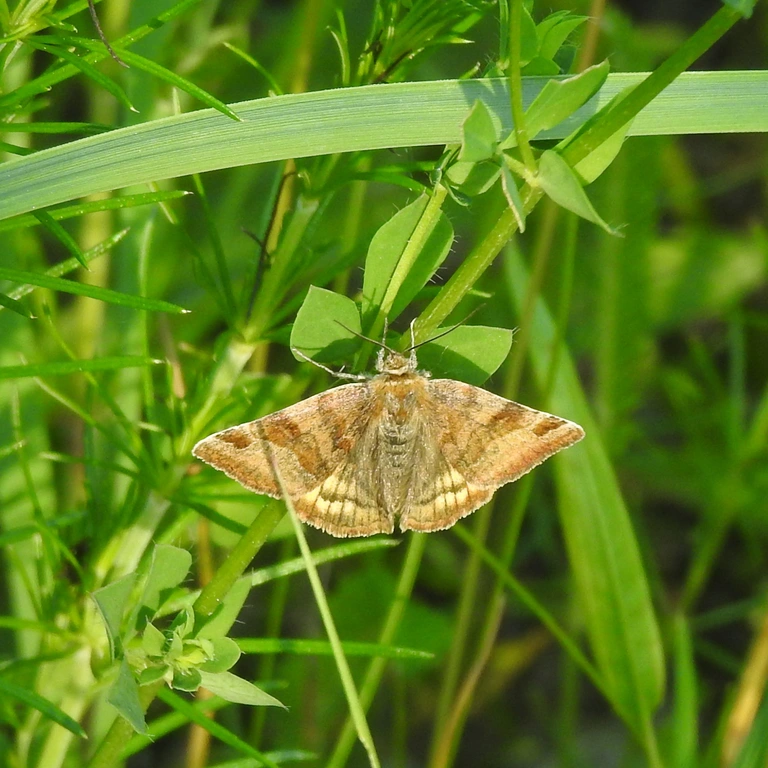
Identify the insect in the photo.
Euclidia glyphica
